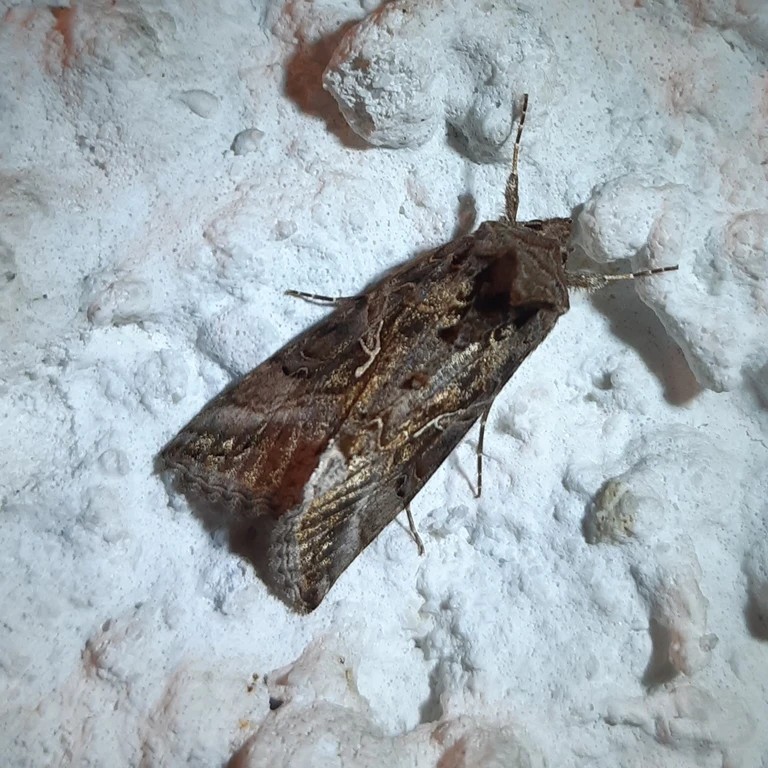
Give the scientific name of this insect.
Autographa gamma
